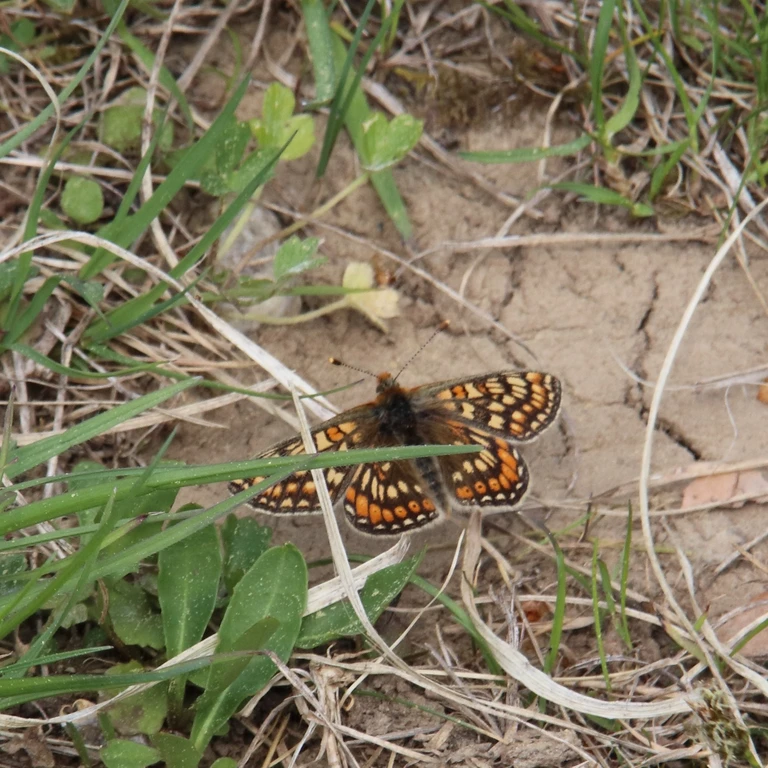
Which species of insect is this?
Euphydryas aurinia
